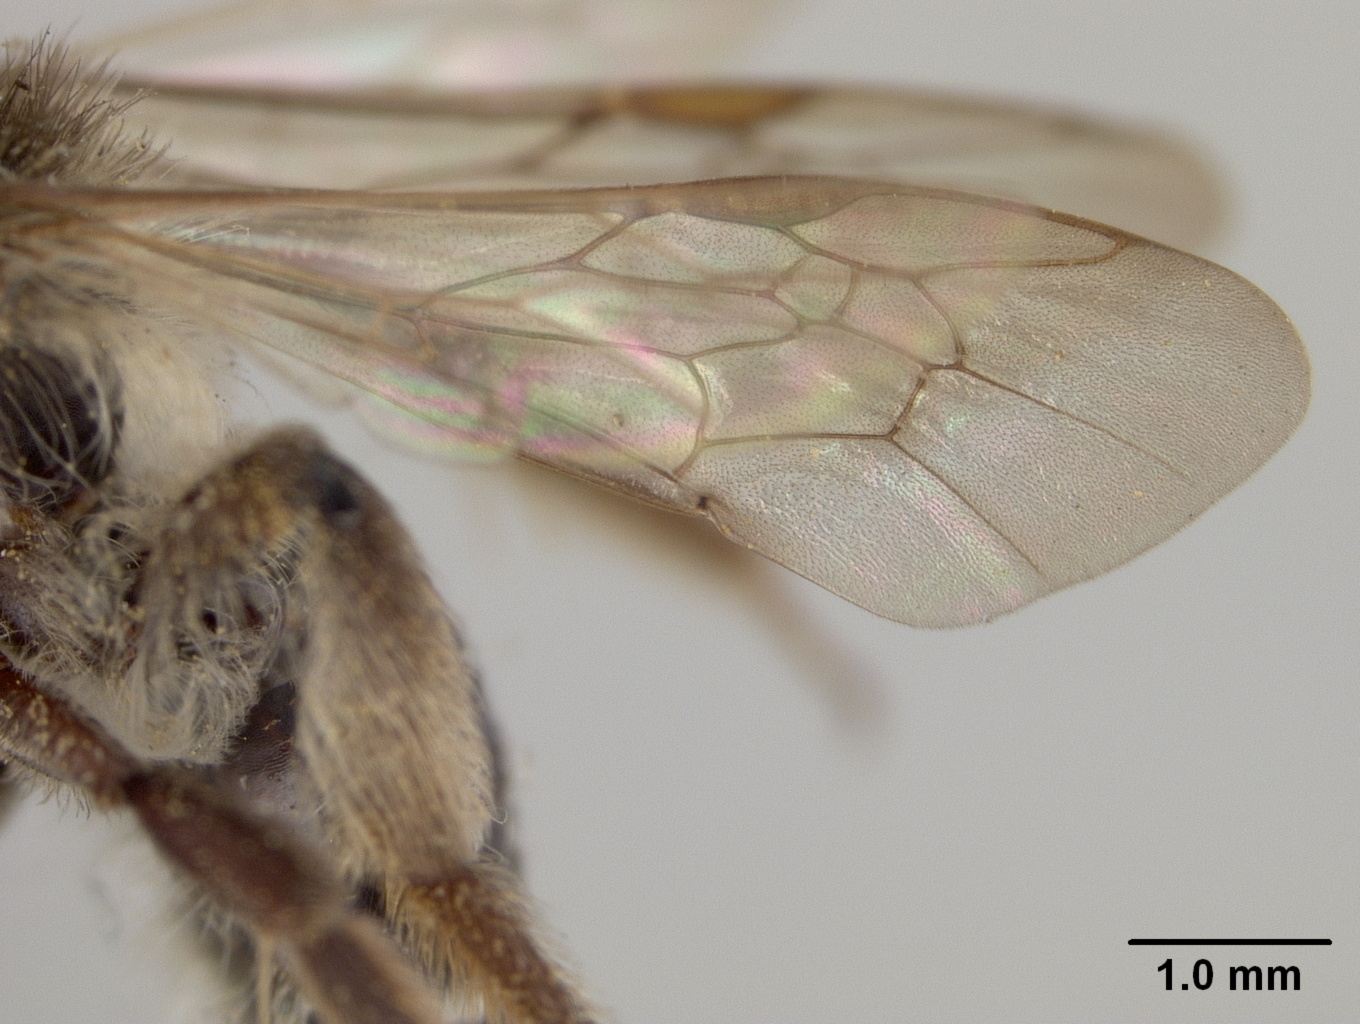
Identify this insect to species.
Andrena parnassiae
